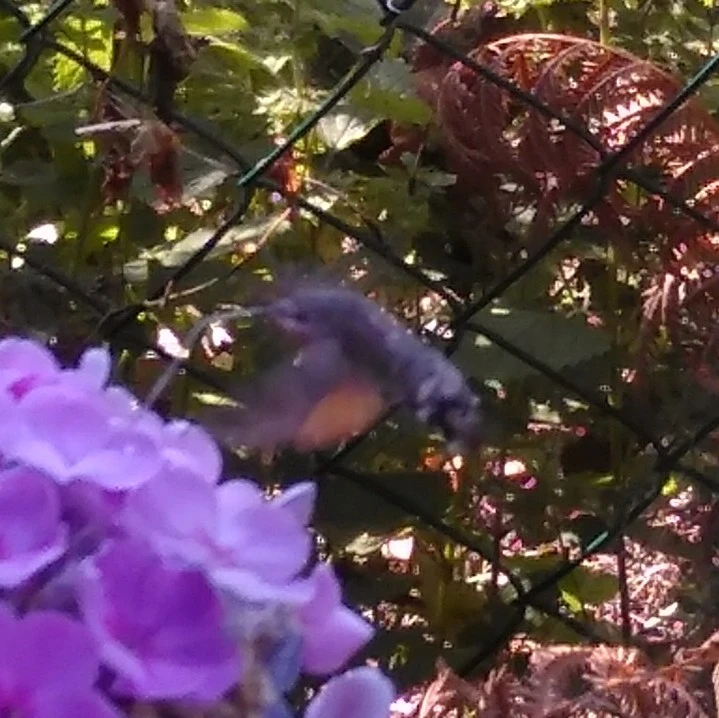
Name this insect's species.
Macroglossum stellatarum
